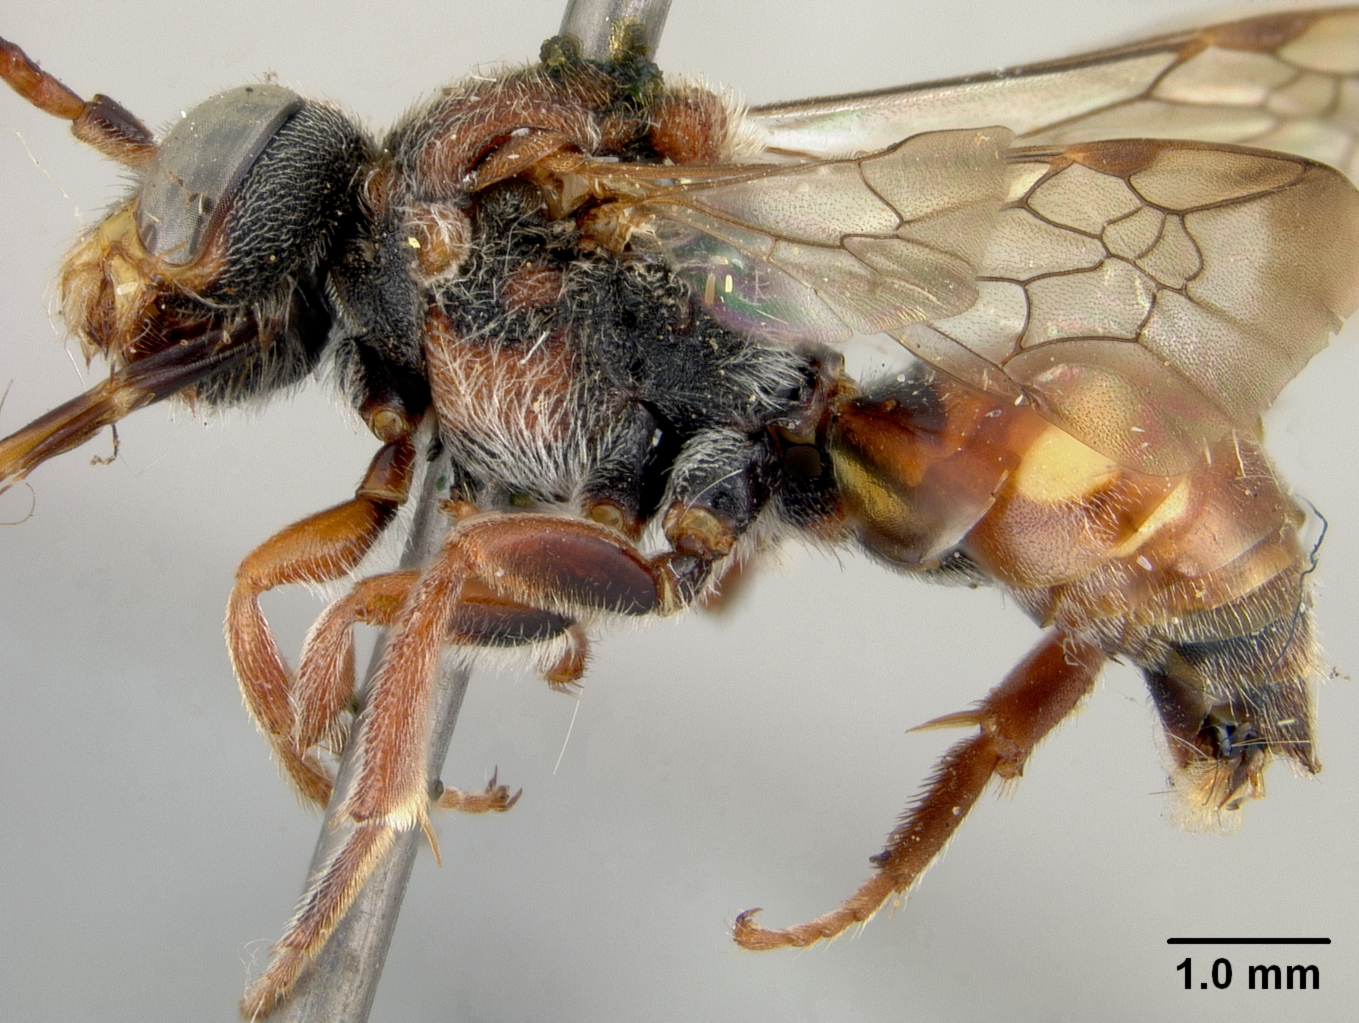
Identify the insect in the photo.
Nomada schwarzi
